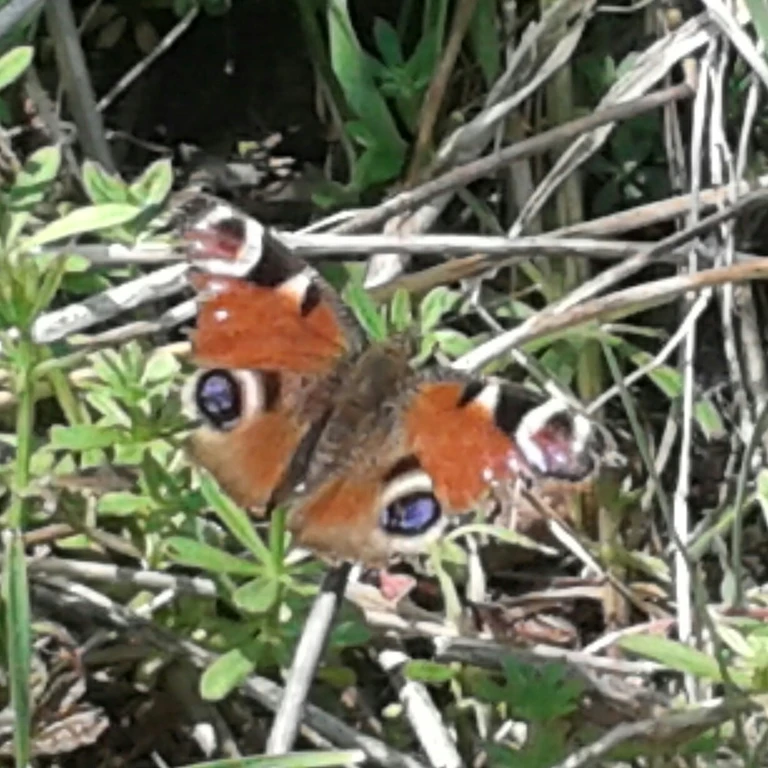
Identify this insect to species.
Aglais io
